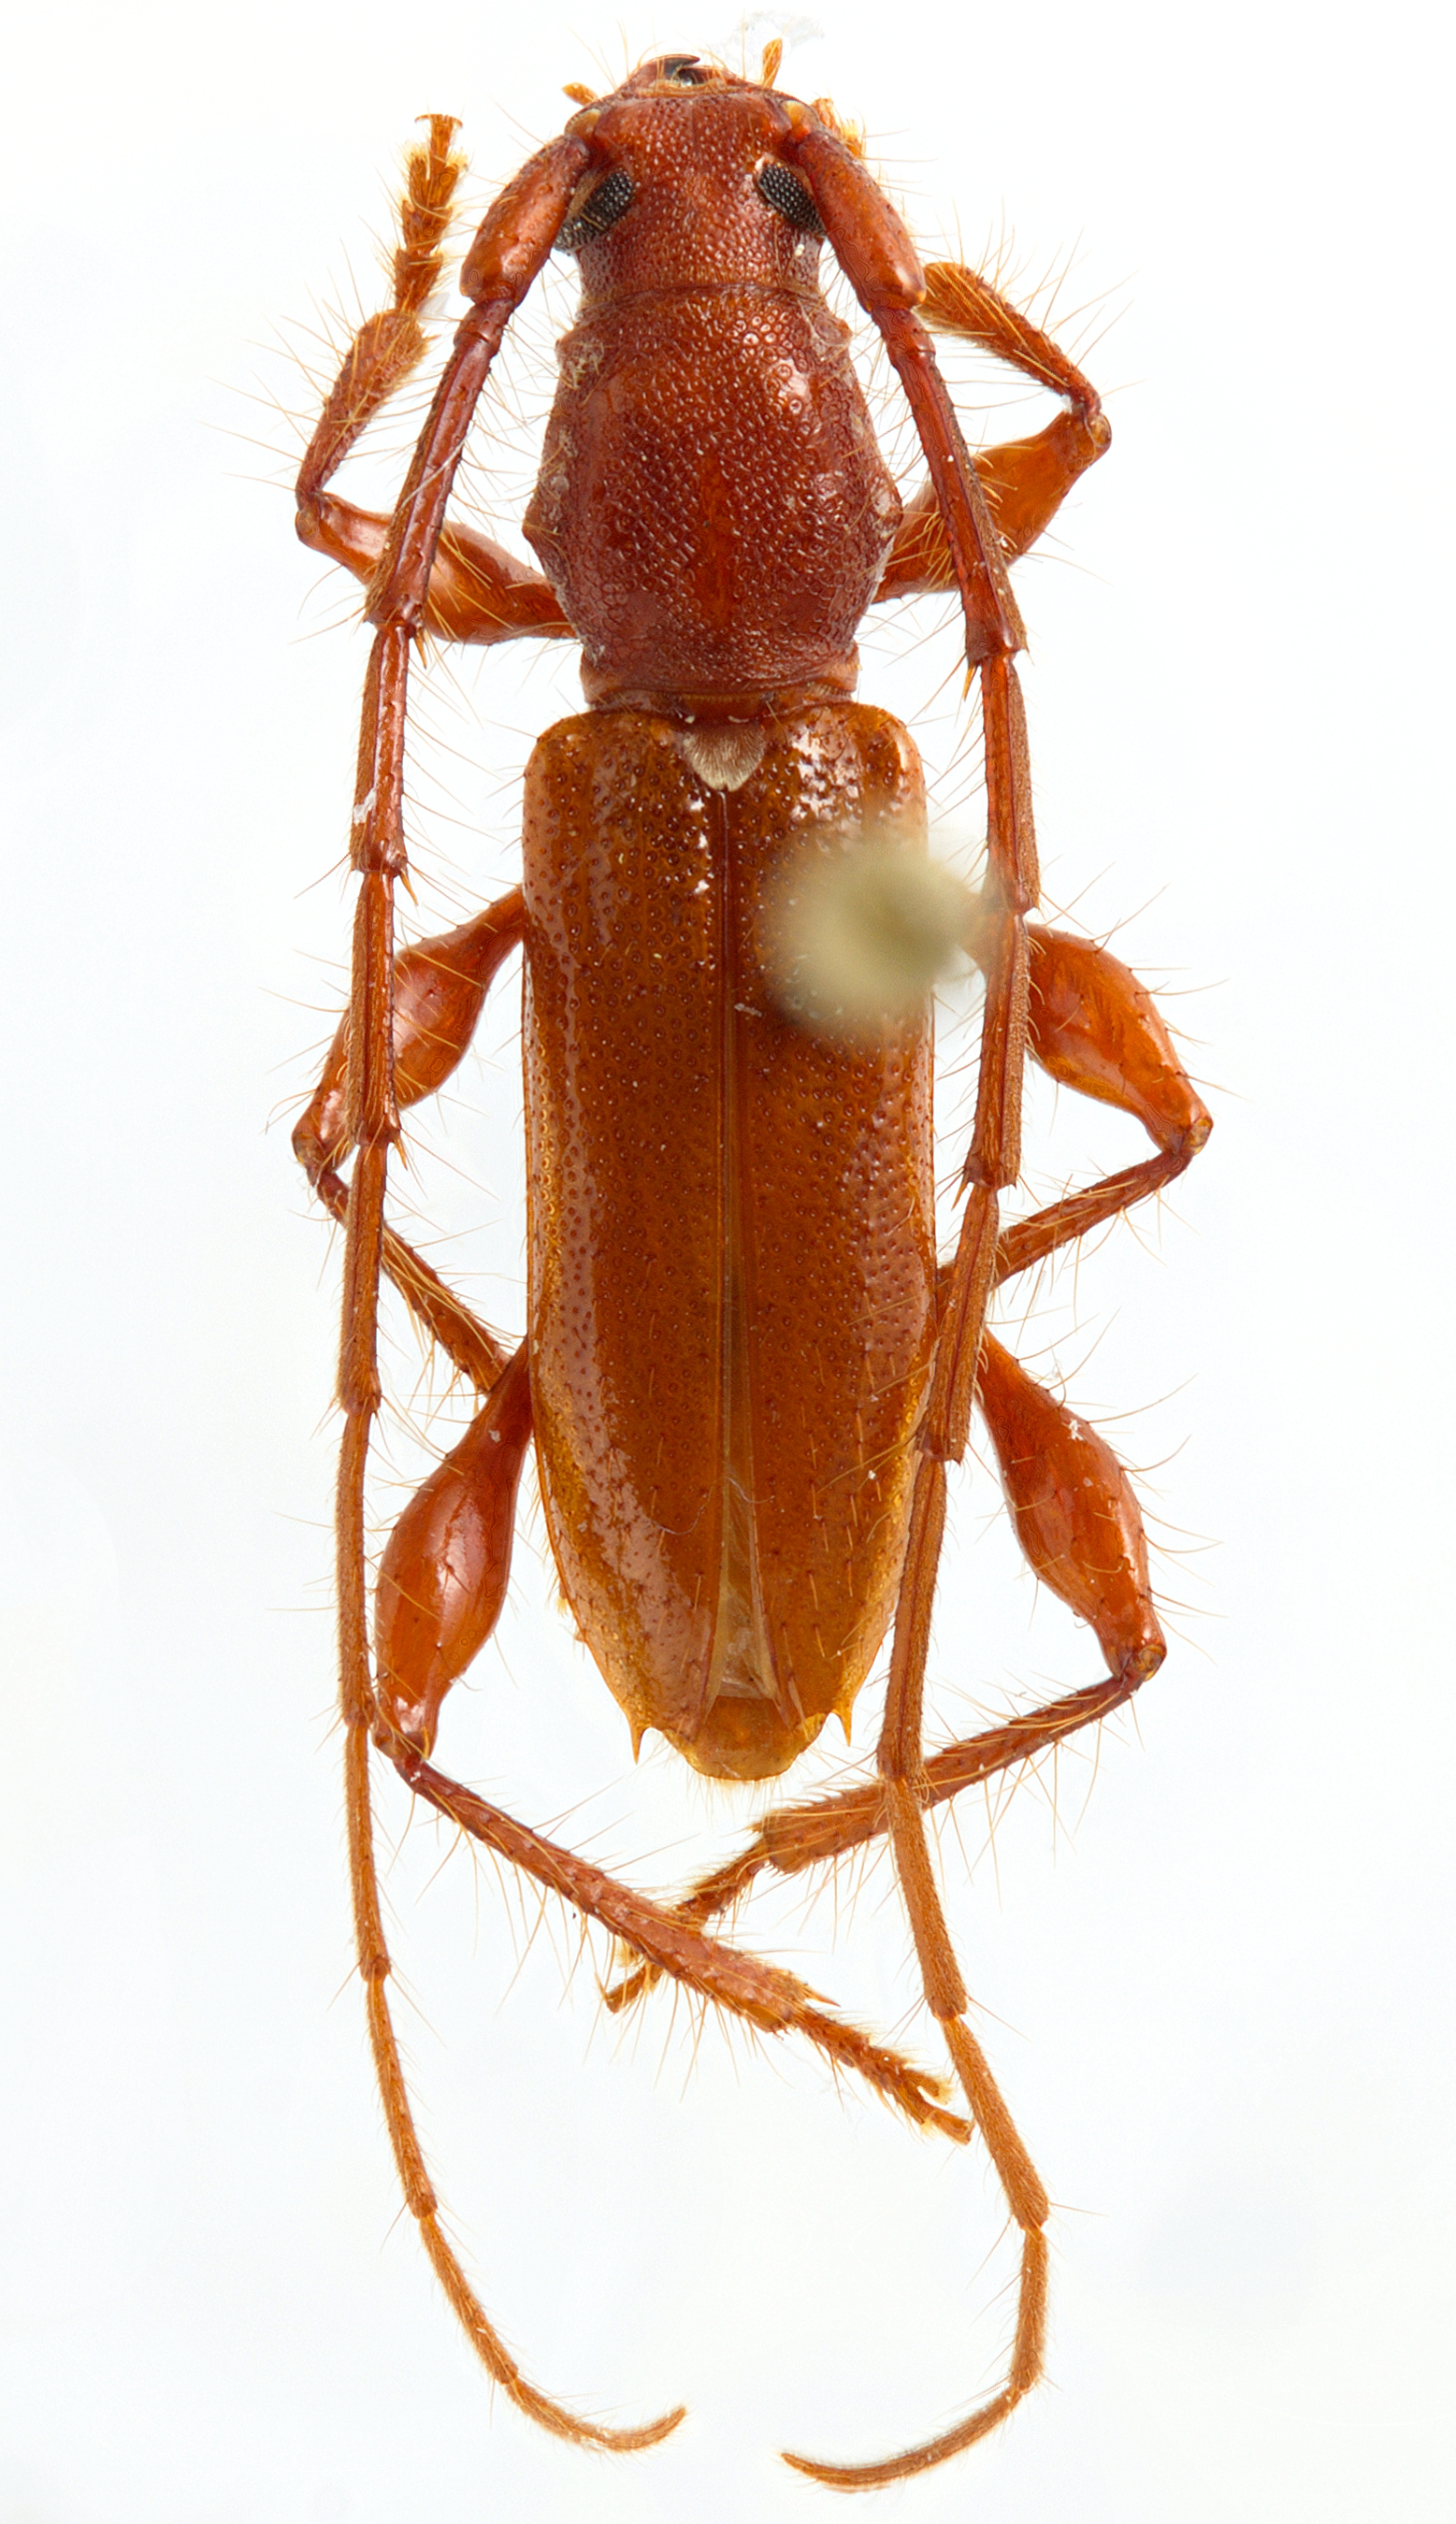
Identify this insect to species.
Conosphaeron spinipenne
